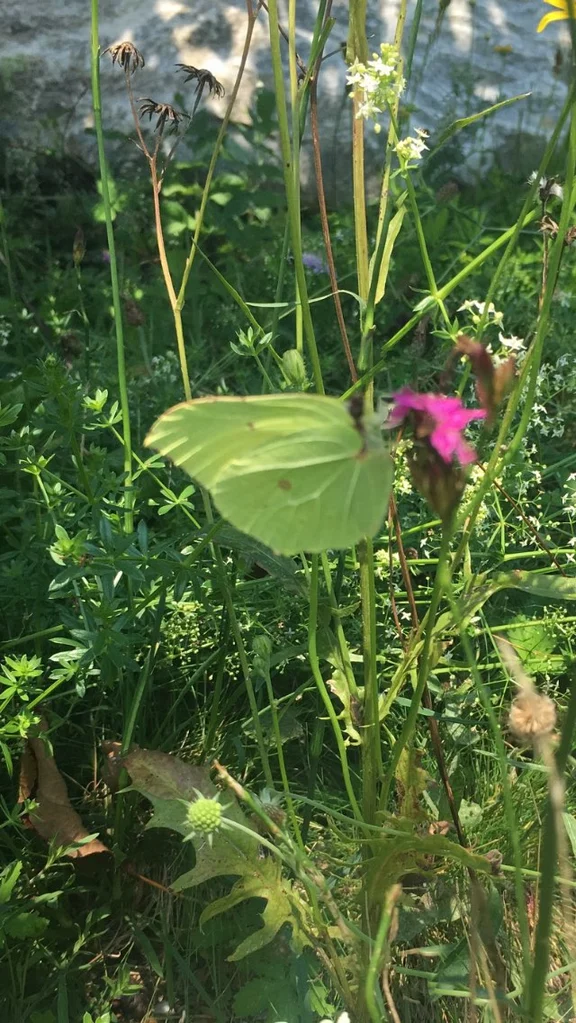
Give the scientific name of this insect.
Gonepteryx rhamni
